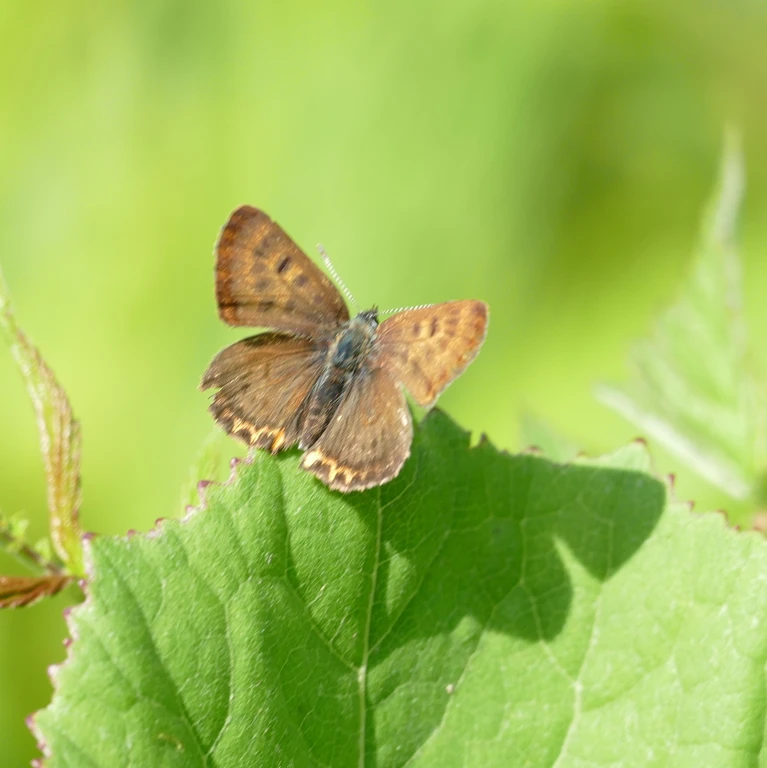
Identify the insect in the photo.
Lycaena helle (also Helleia helle)
